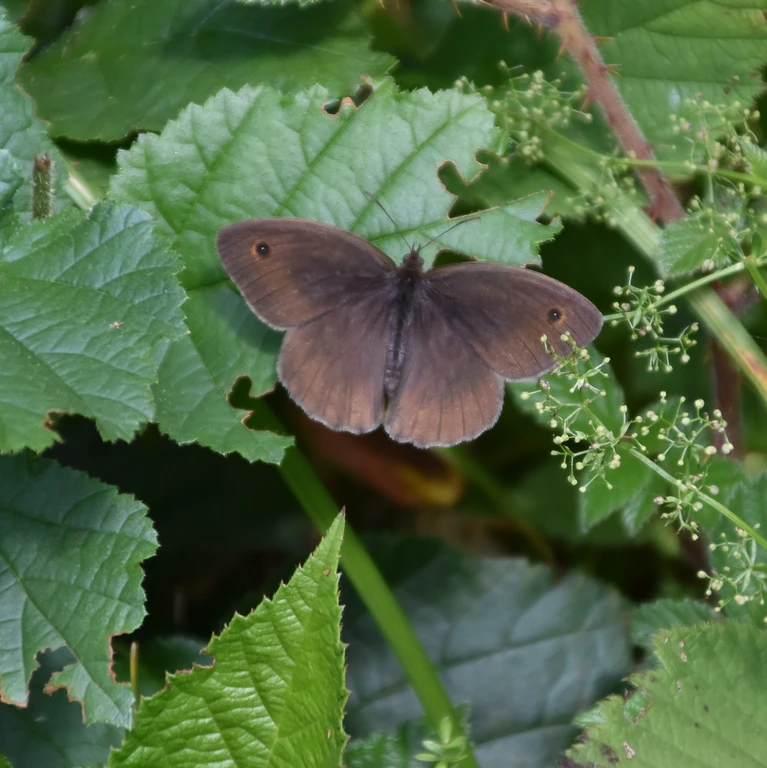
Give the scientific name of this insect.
Maniola jurtina
